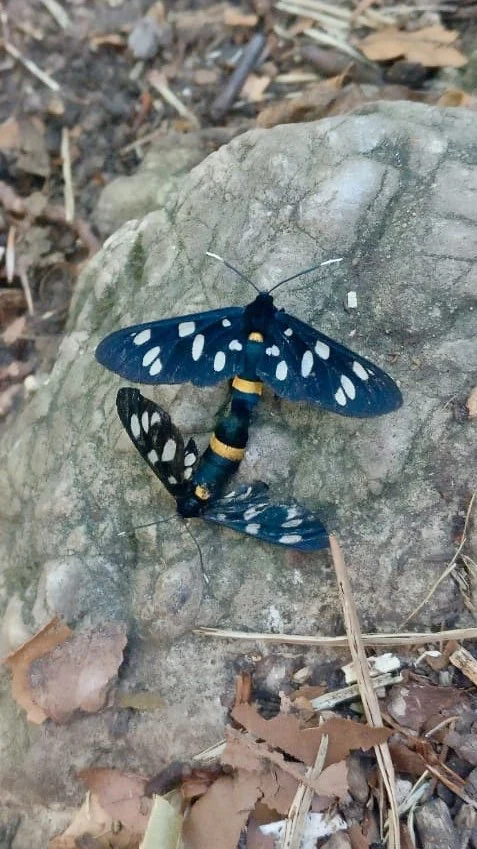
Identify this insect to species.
Amata phegea
